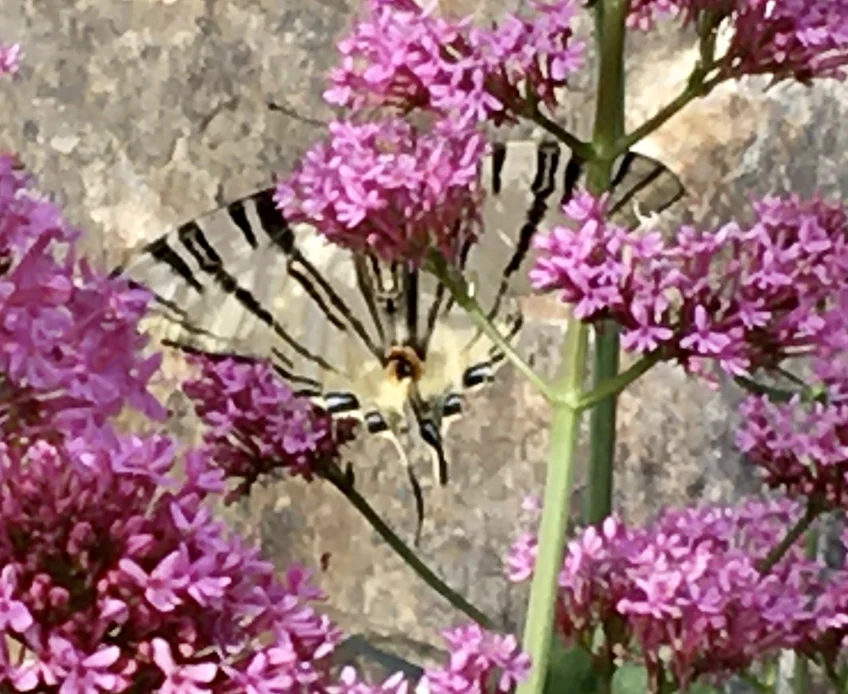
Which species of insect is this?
Iphiclides podalirius
